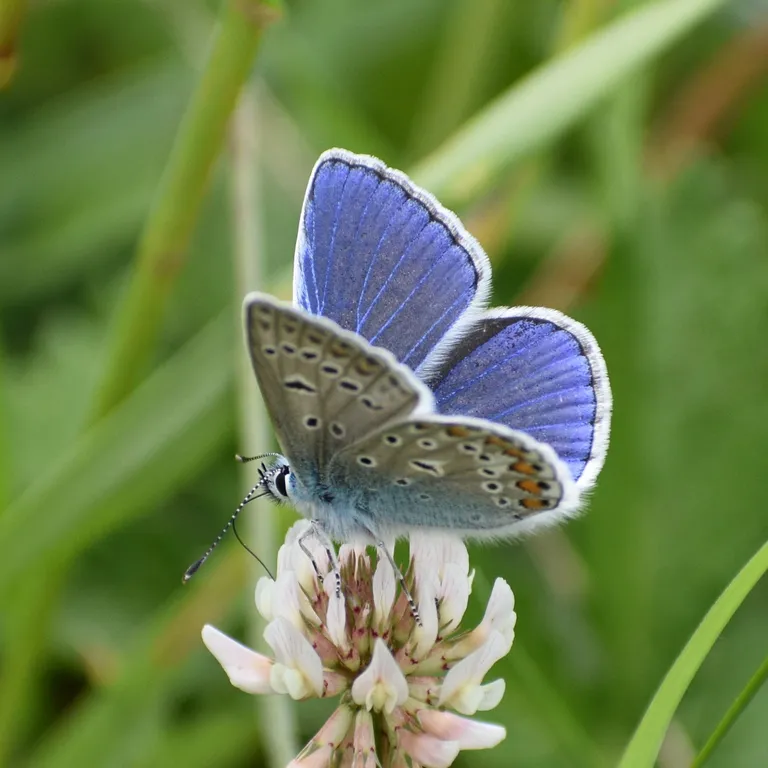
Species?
Polyommatus icarus
